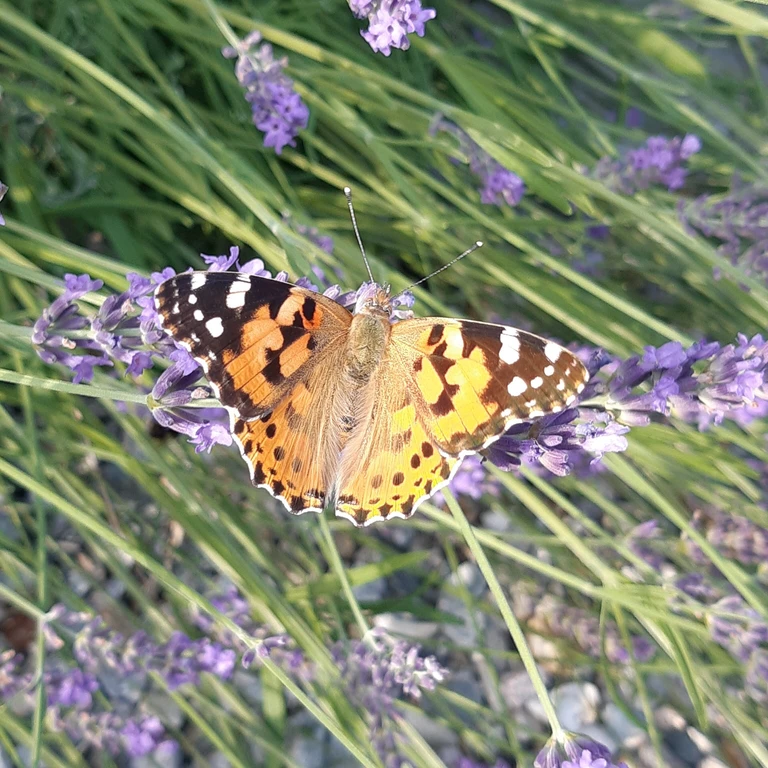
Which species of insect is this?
Vanessa cardui
